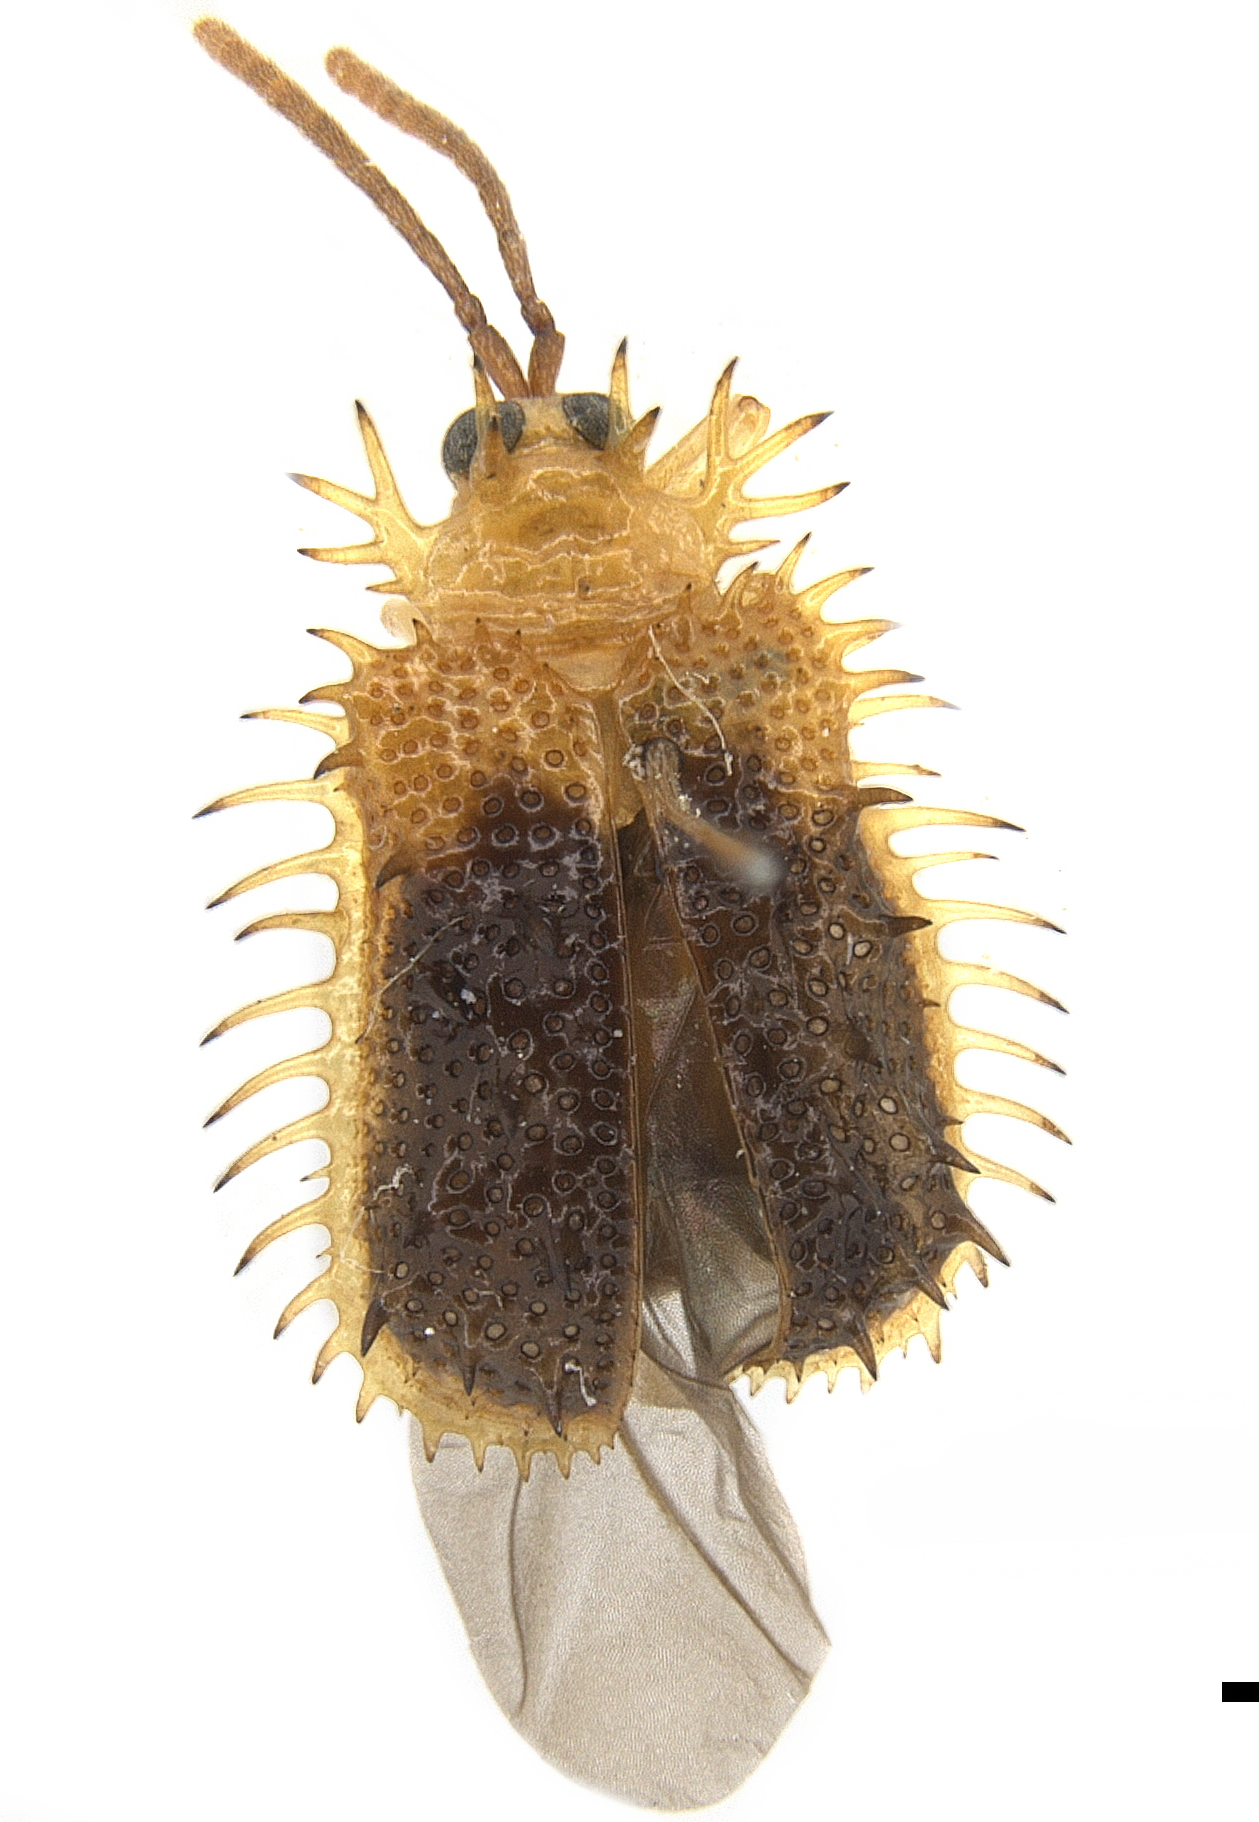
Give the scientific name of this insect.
Dactylispa rubus
